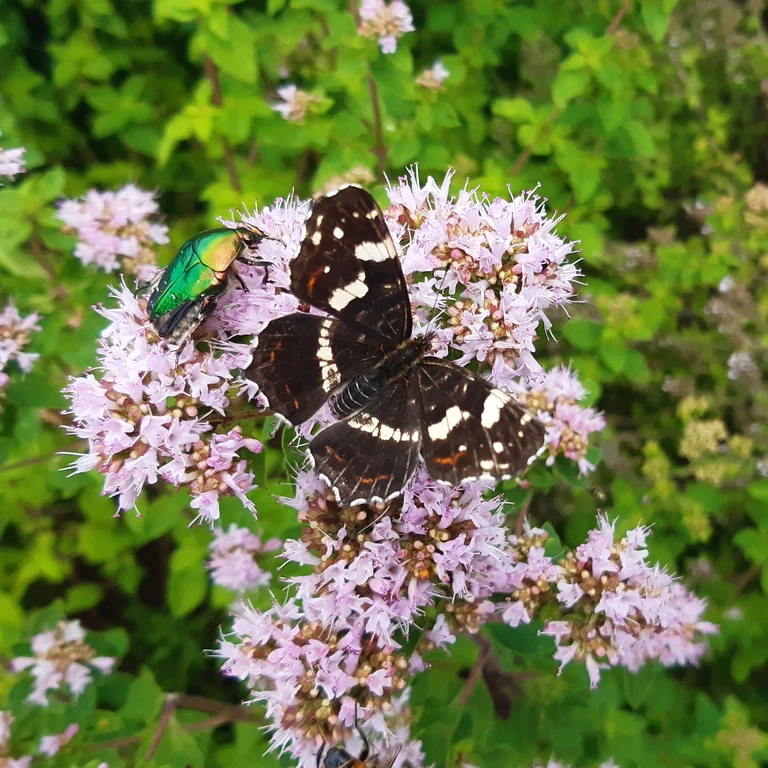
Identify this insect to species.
Araschnia levana
